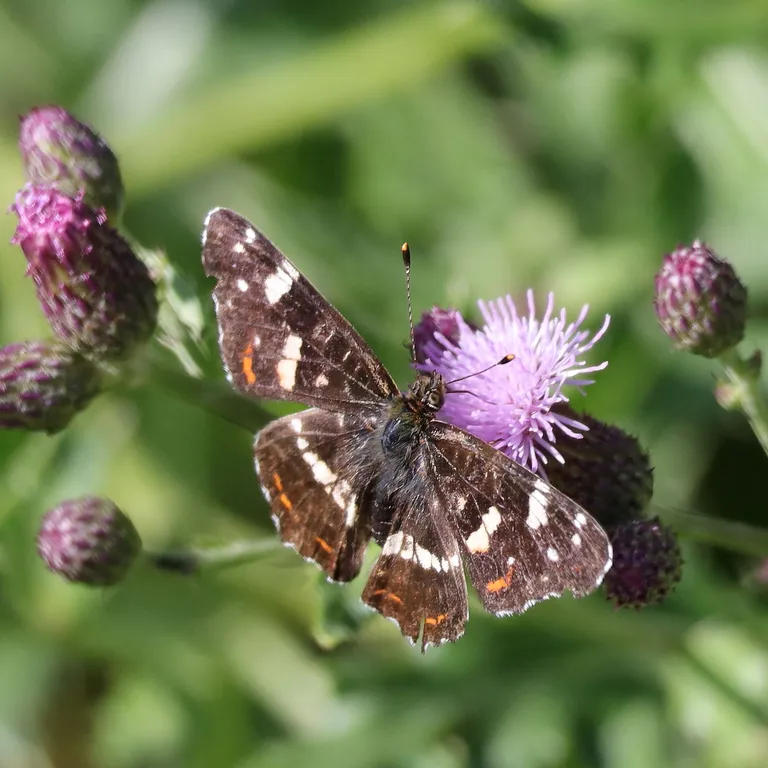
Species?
Araschnia levana
